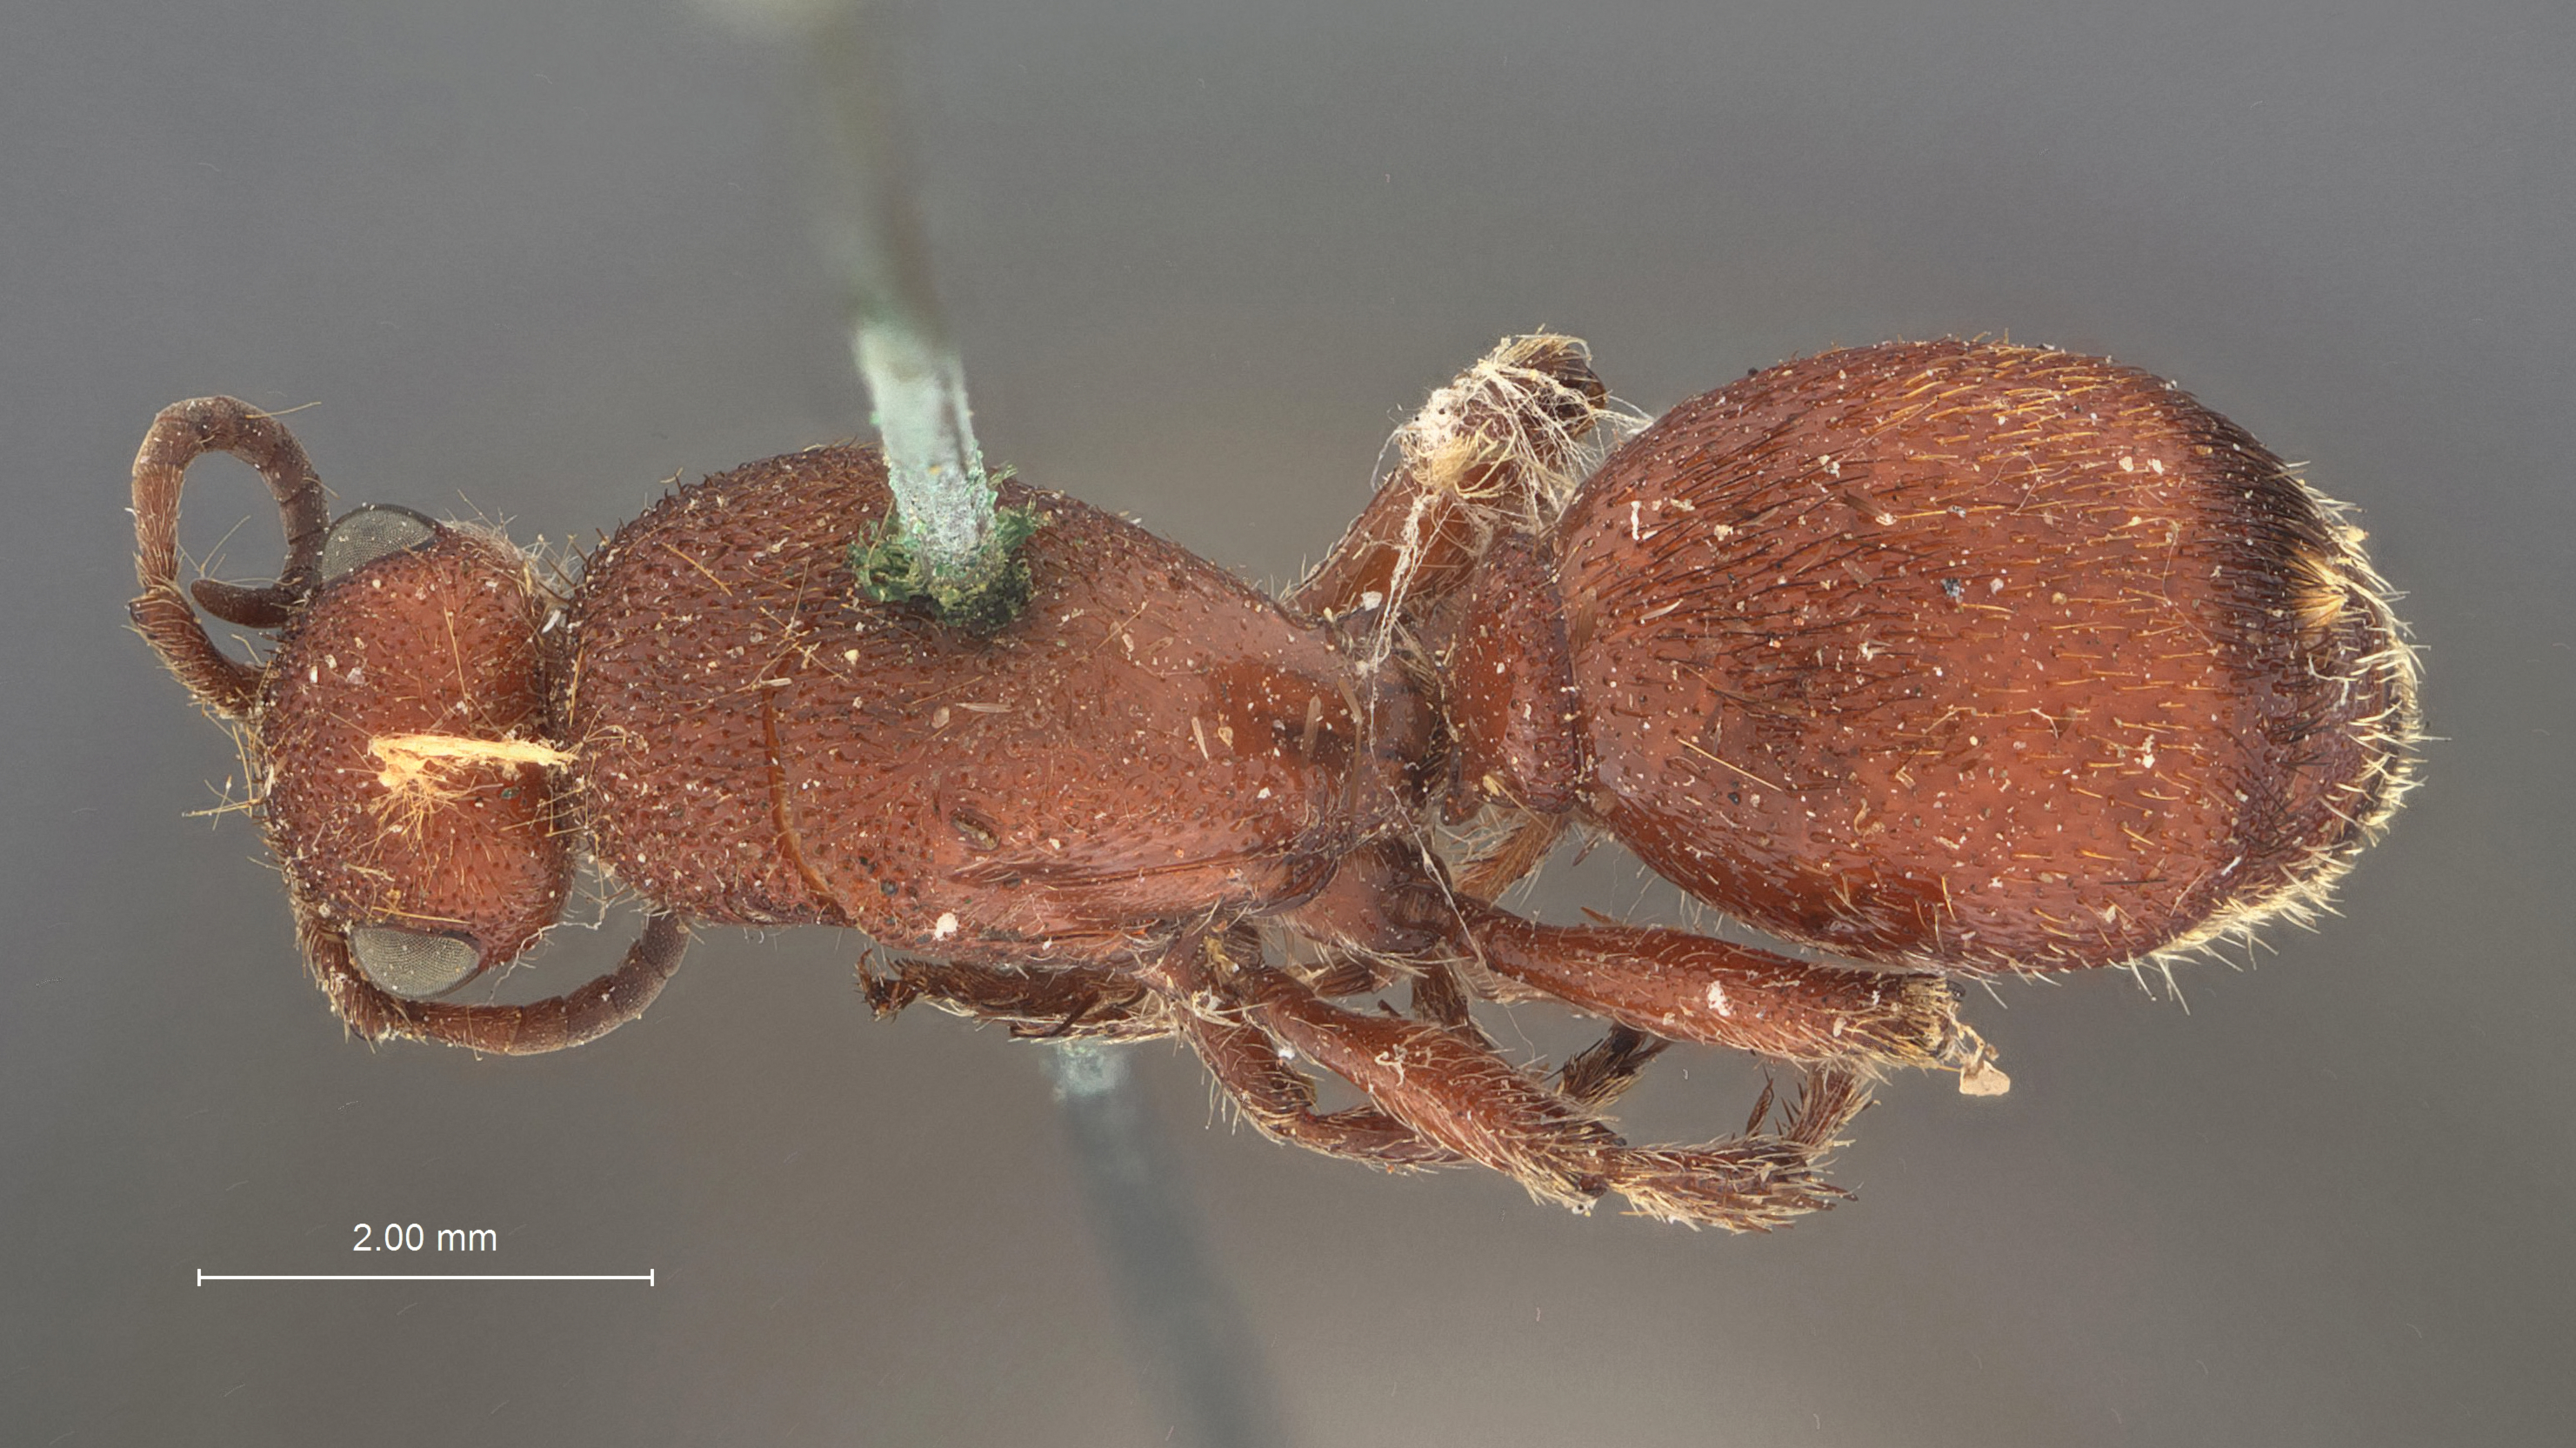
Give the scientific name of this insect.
Dasymutilla segregata
